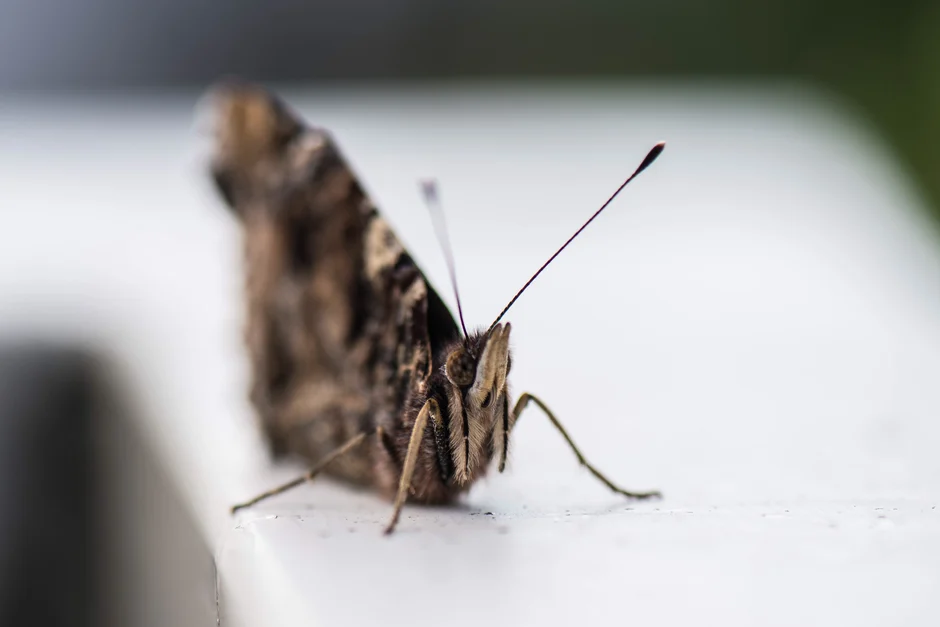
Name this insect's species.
Vanessa atalanta
